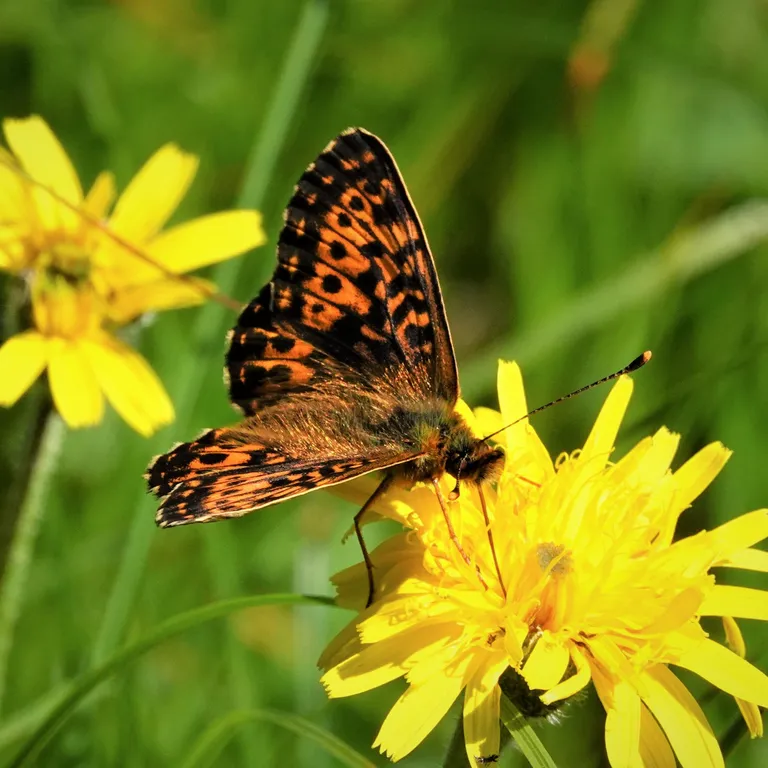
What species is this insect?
Boloria titania
